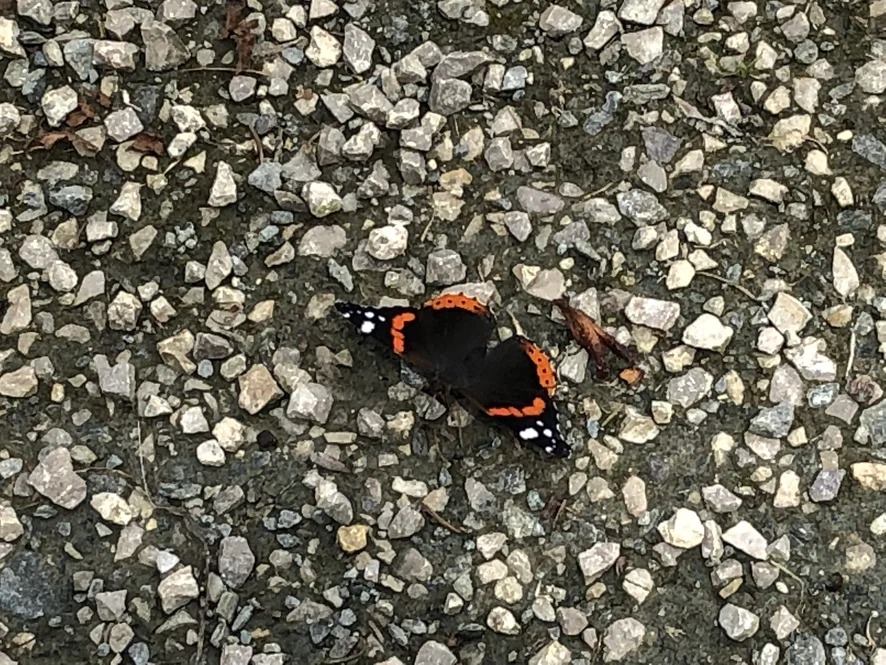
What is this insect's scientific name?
Vanessa atalanta
